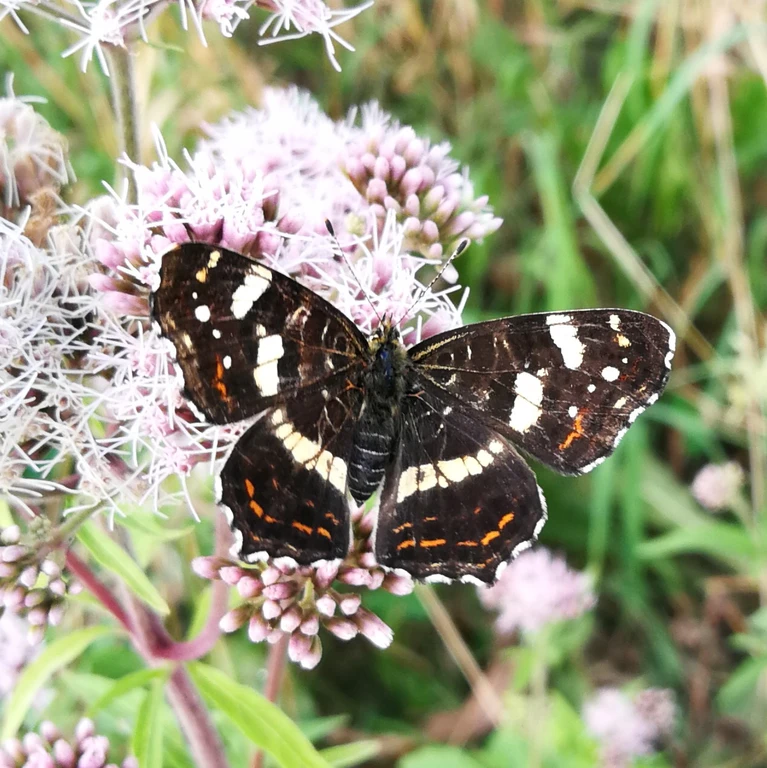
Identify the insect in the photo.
Araschnia levana
